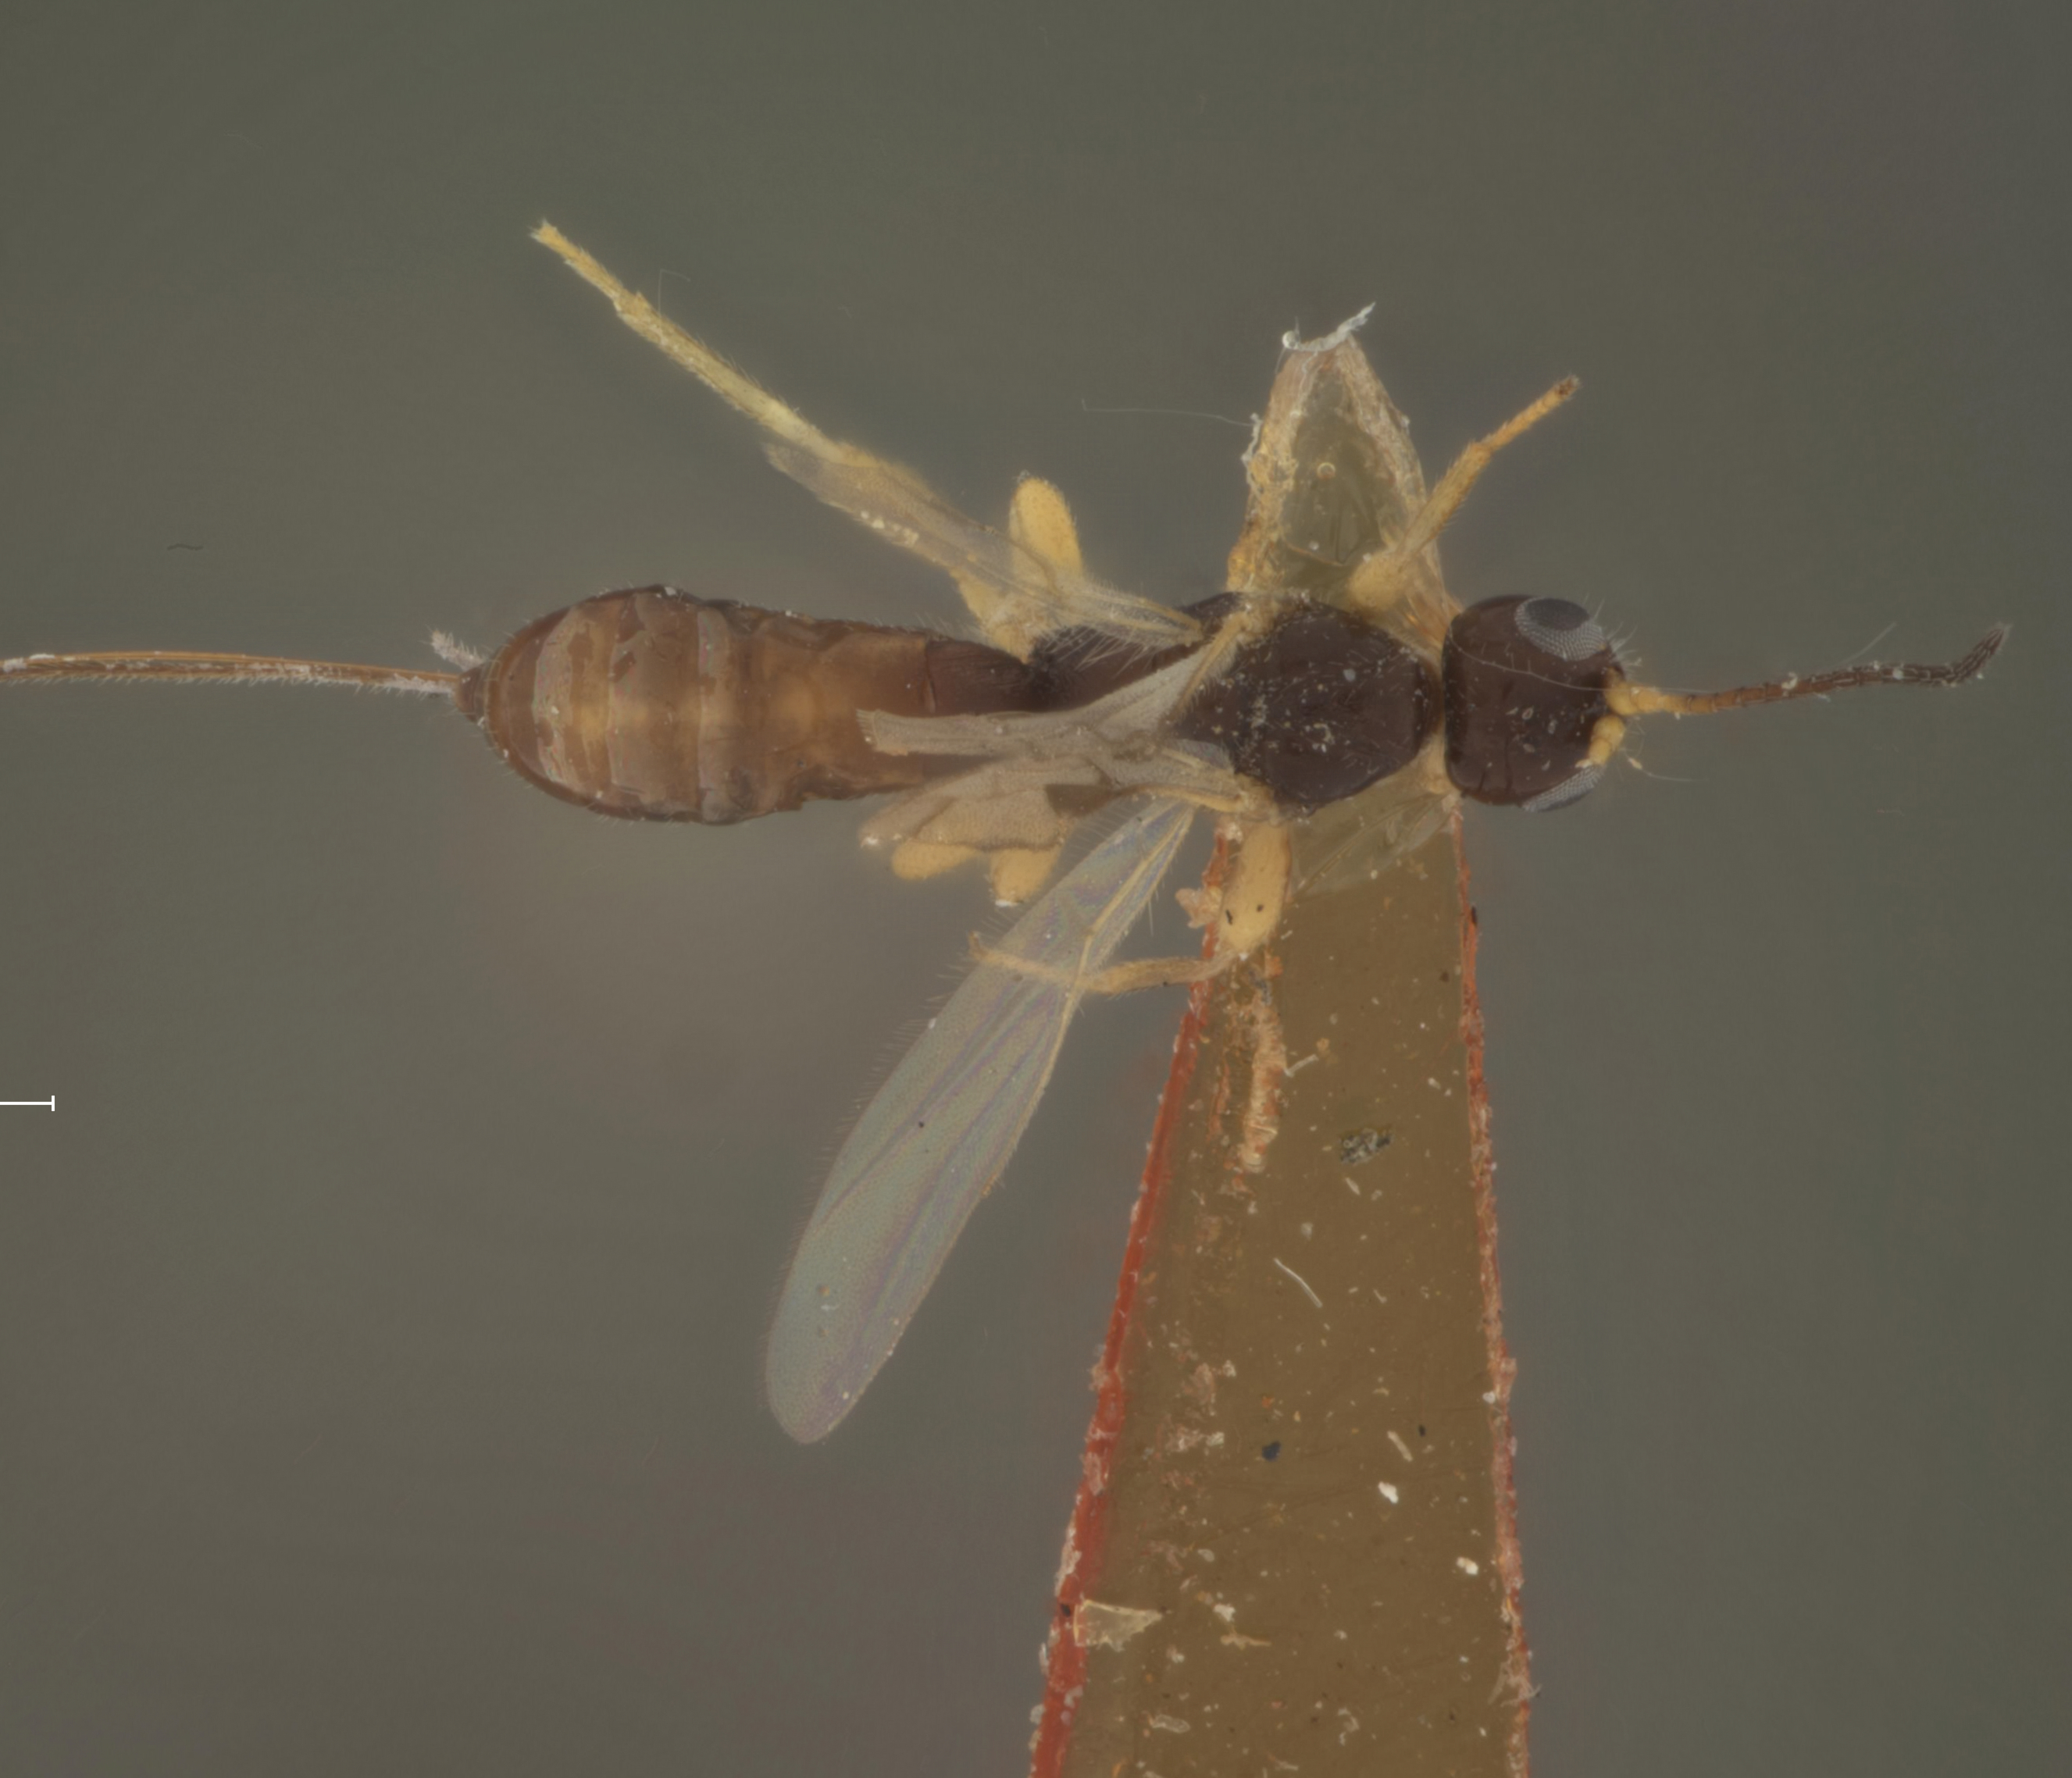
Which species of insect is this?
Heterospilus blackmani
